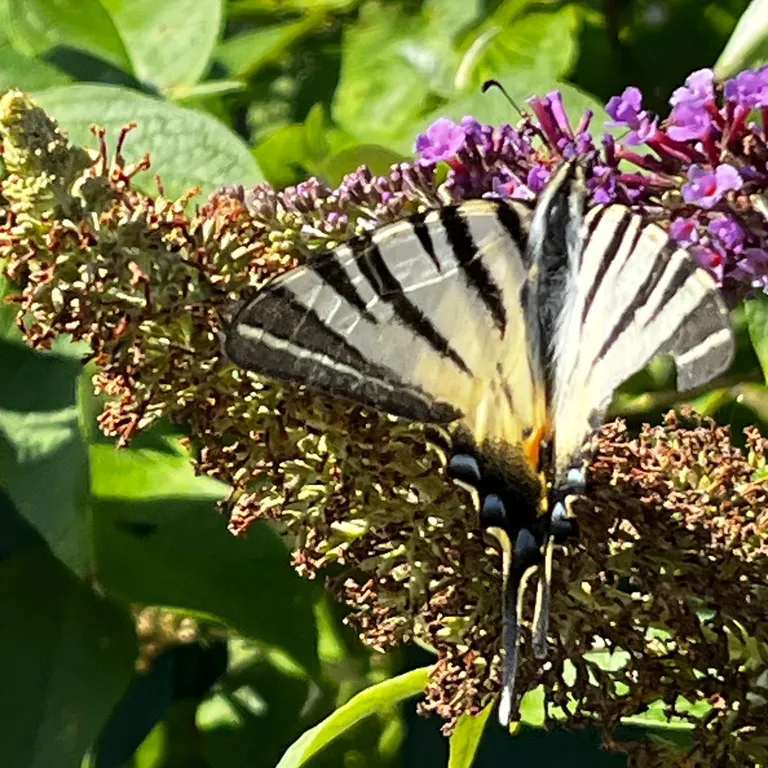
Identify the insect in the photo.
Iphiclides podalirius
